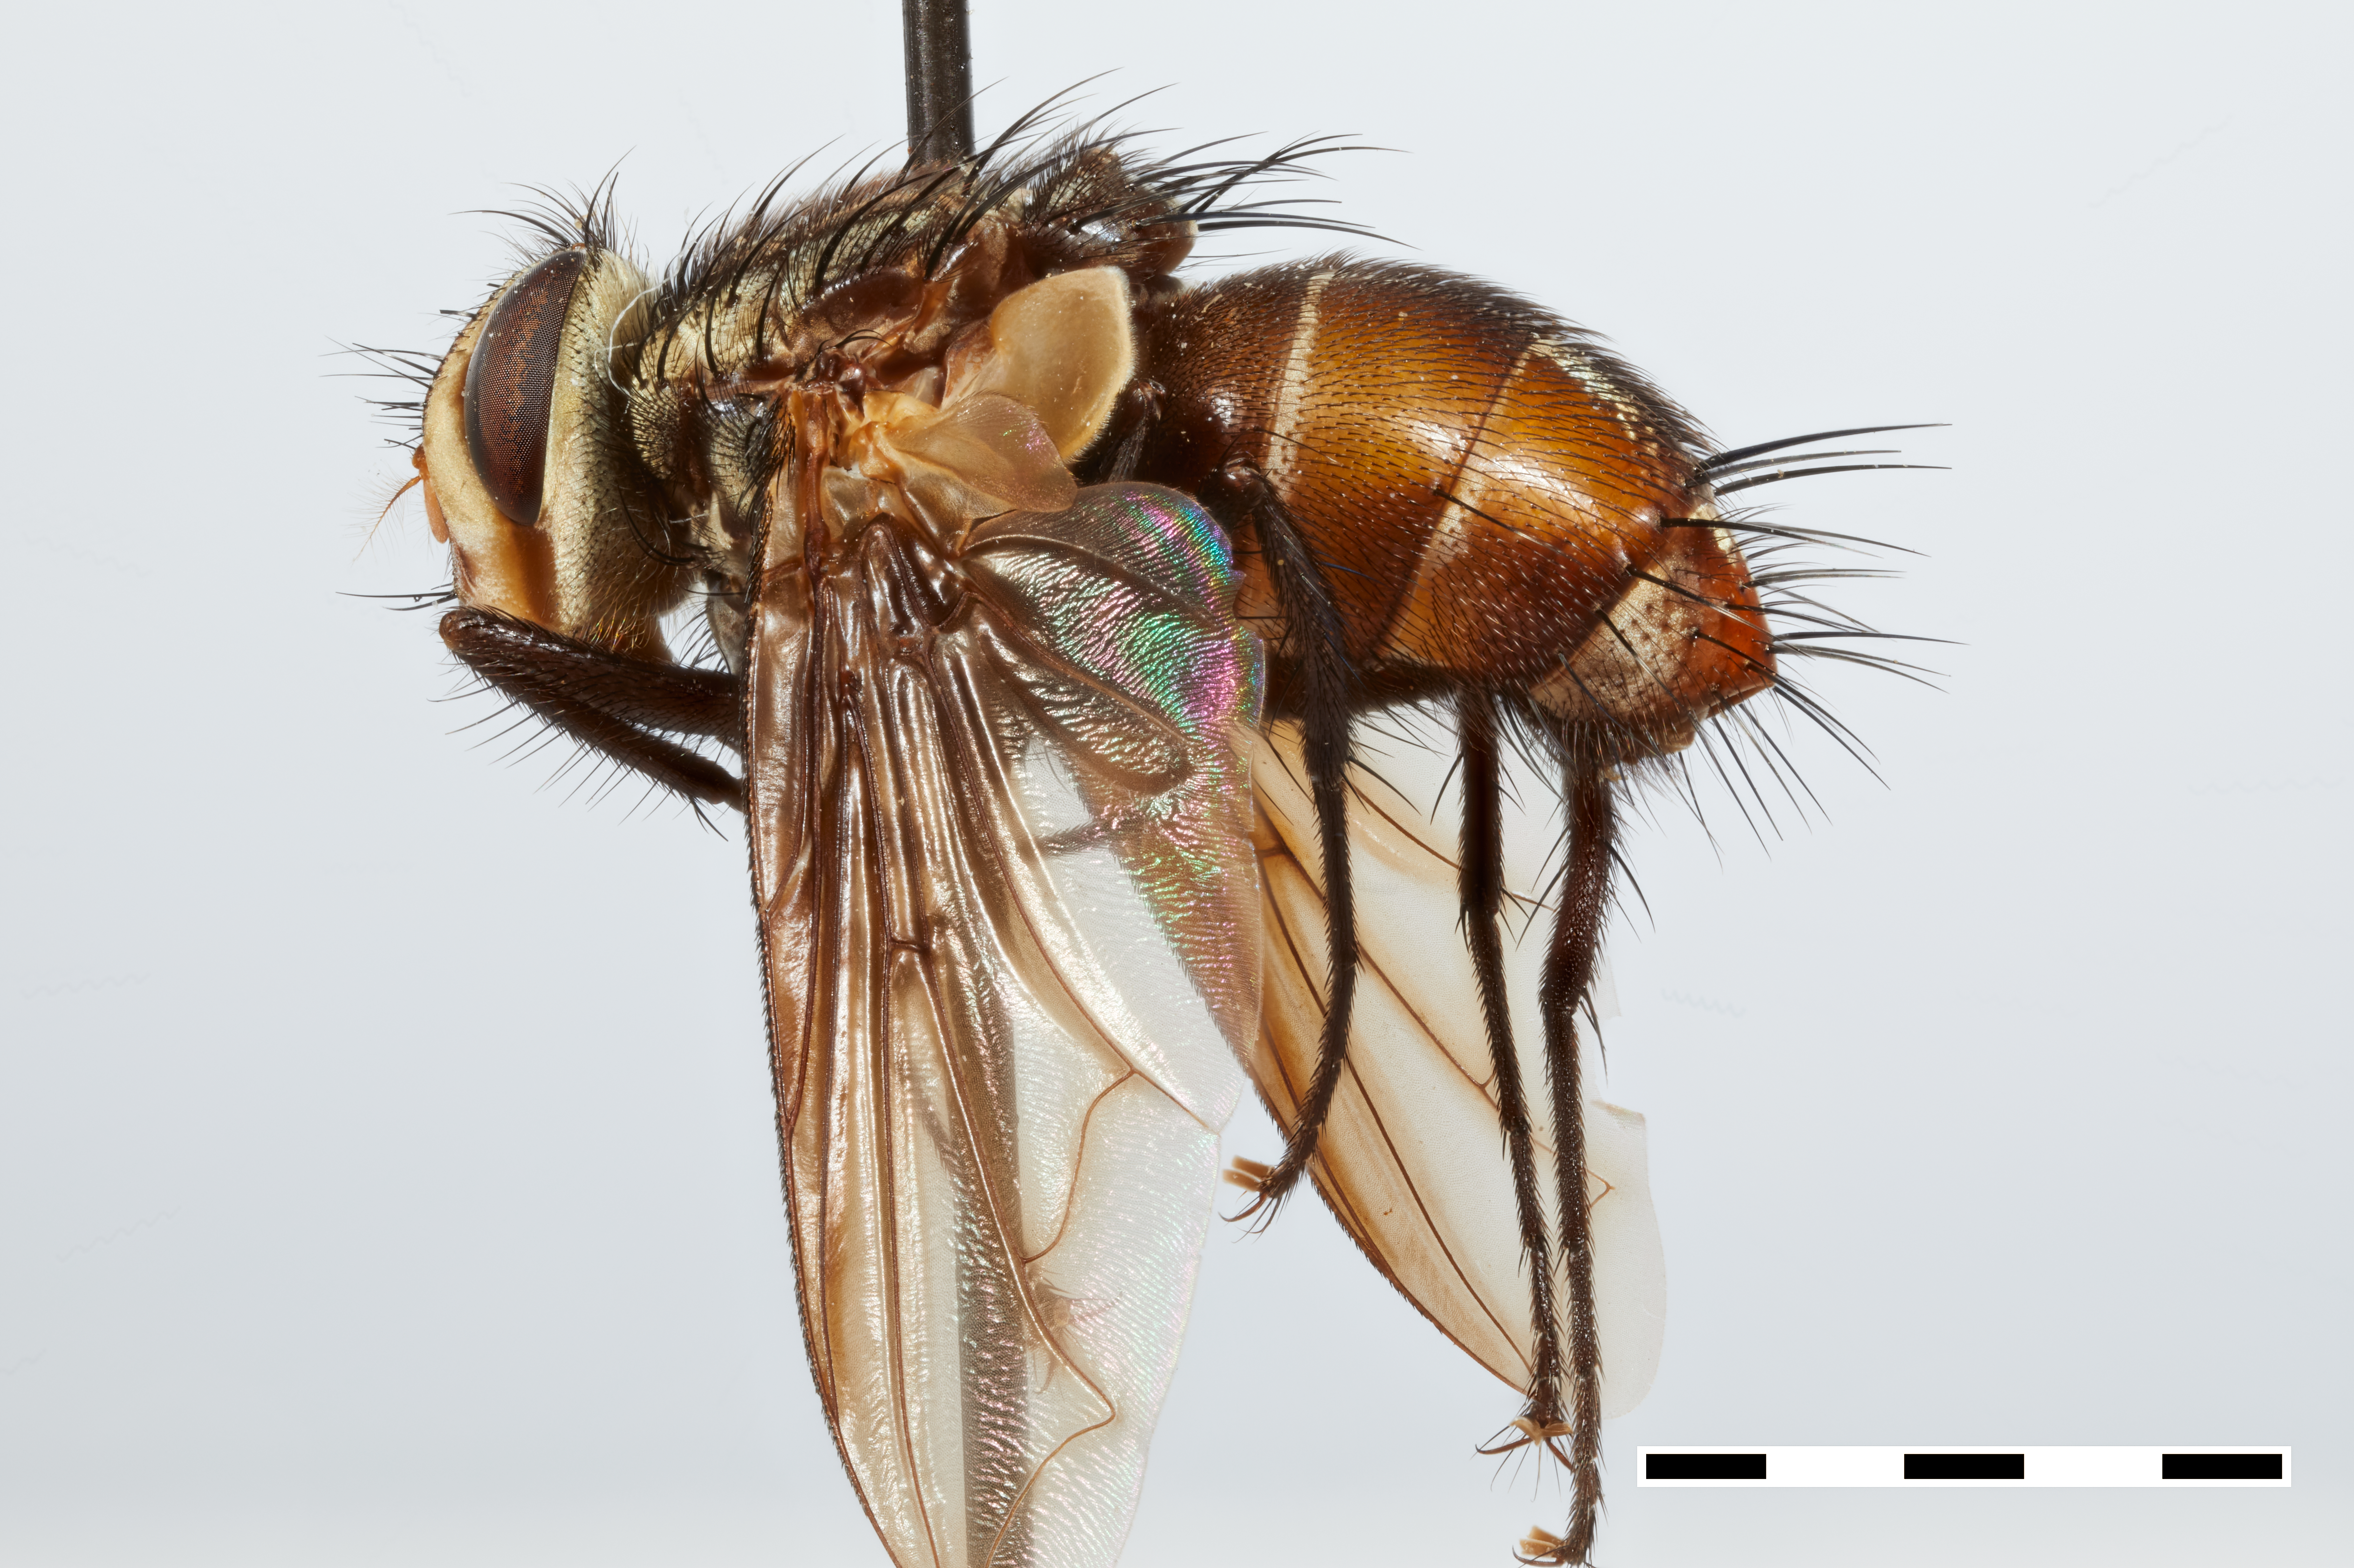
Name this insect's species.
Sturmiodexia rubescens
